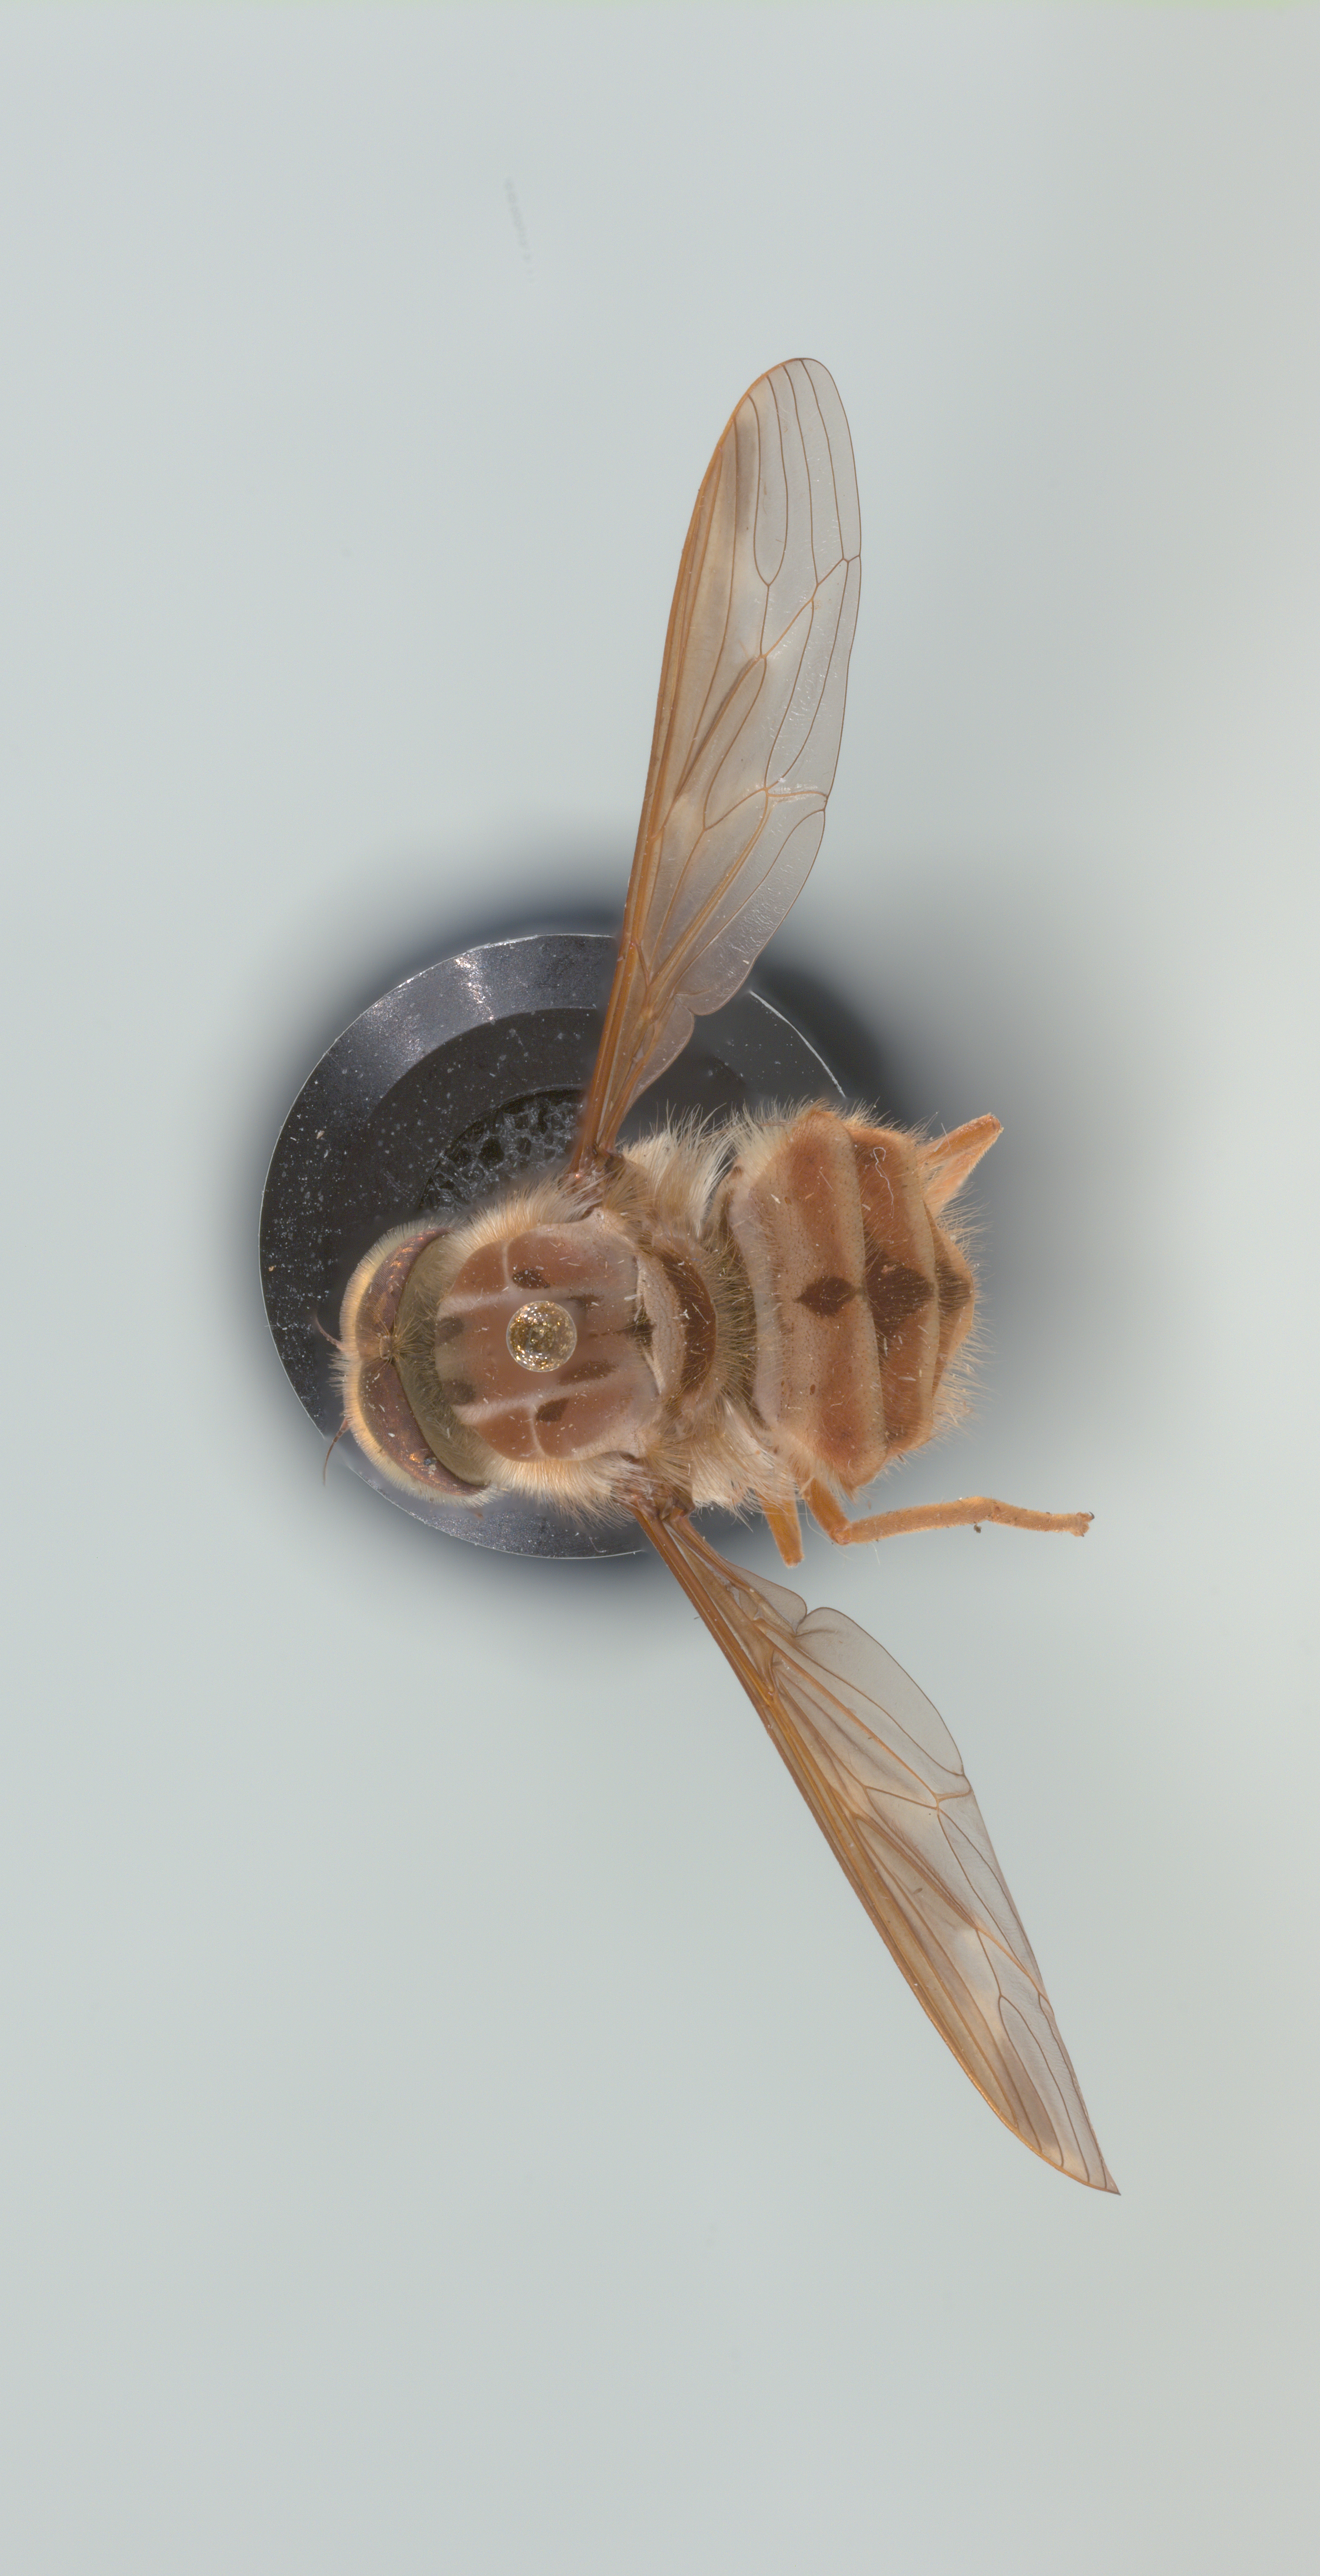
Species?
Hirmoneura nubipennis (also Trichophthalma nubipennis)
